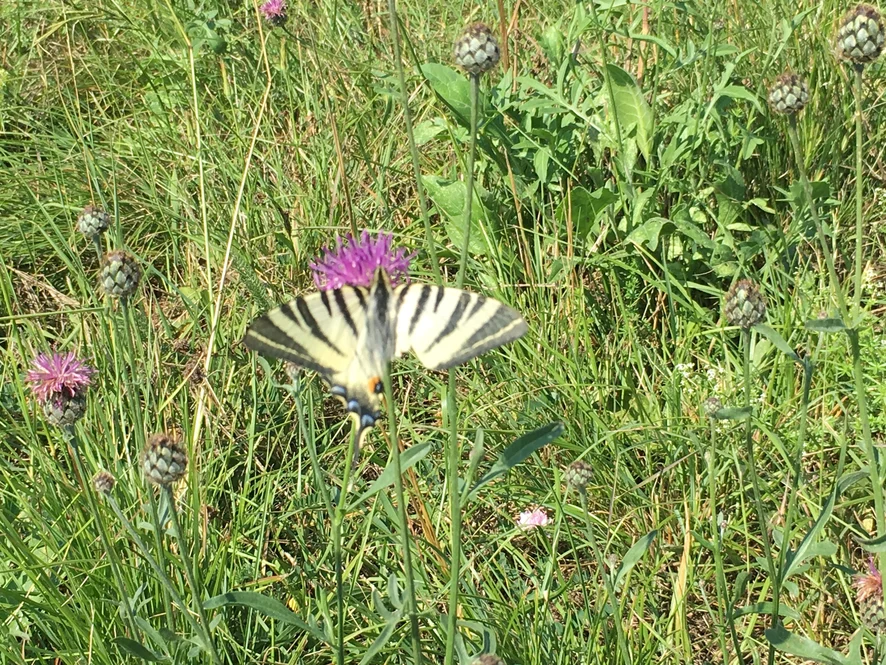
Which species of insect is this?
Iphiclides podalirius
